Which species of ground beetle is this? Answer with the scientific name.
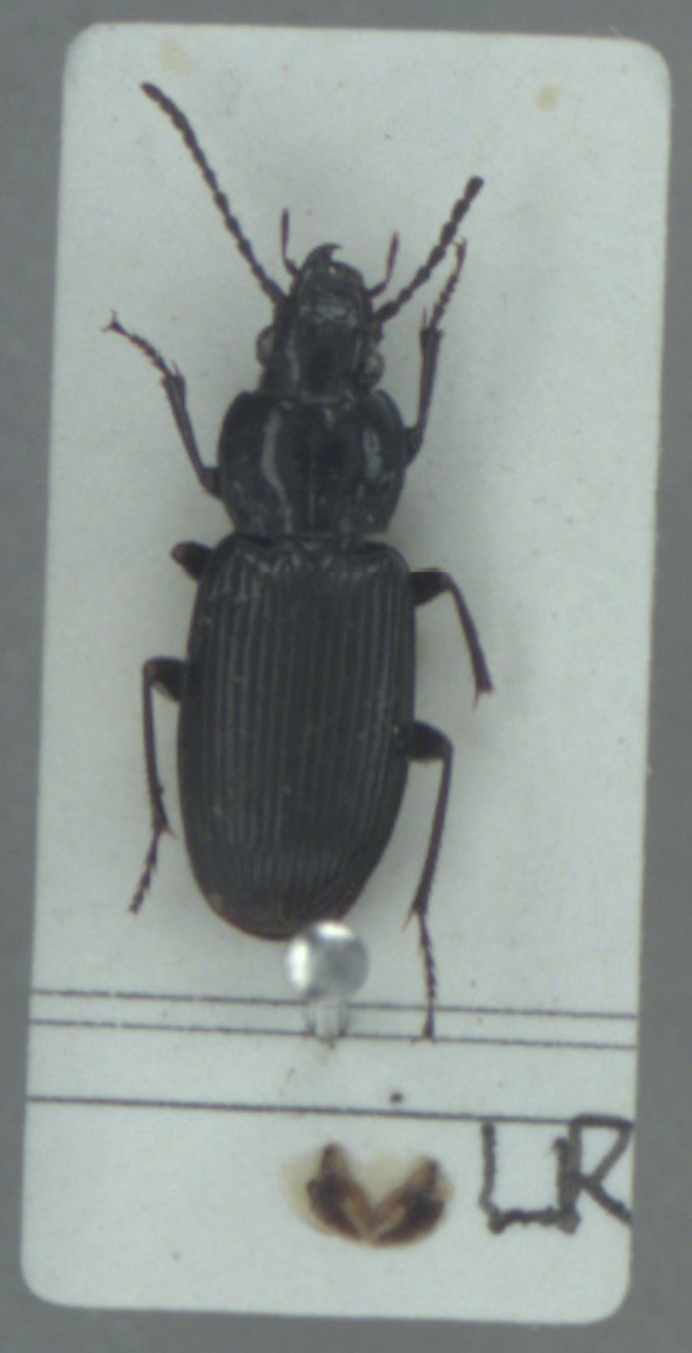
Pterostichus nigrita
